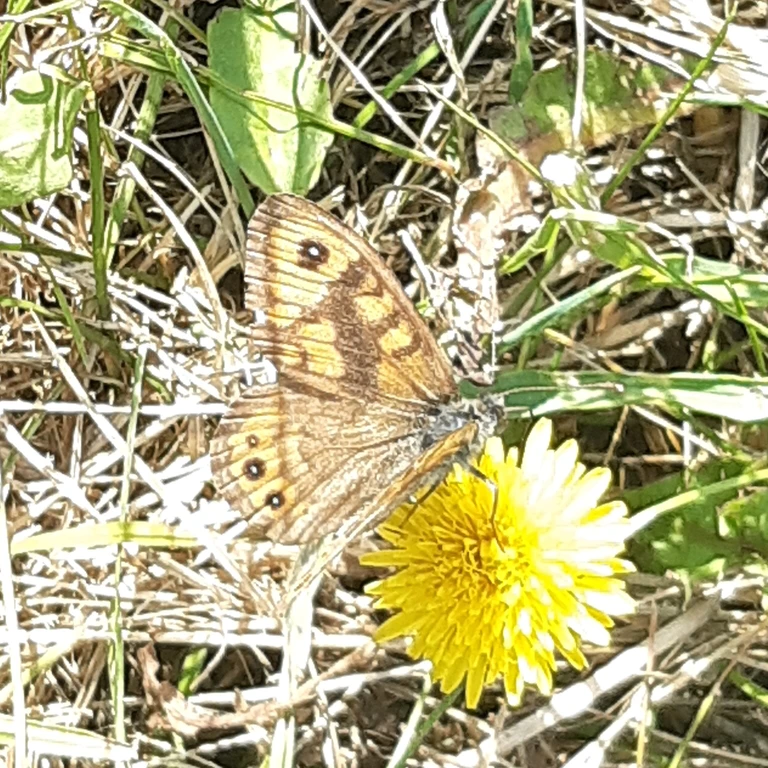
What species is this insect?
Lasiommata megera (also Pararge megera)
